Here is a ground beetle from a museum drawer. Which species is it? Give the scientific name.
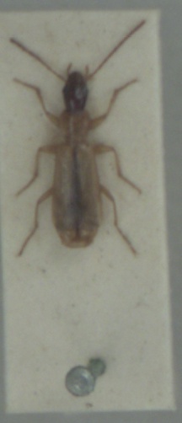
Paradromius longiceps
